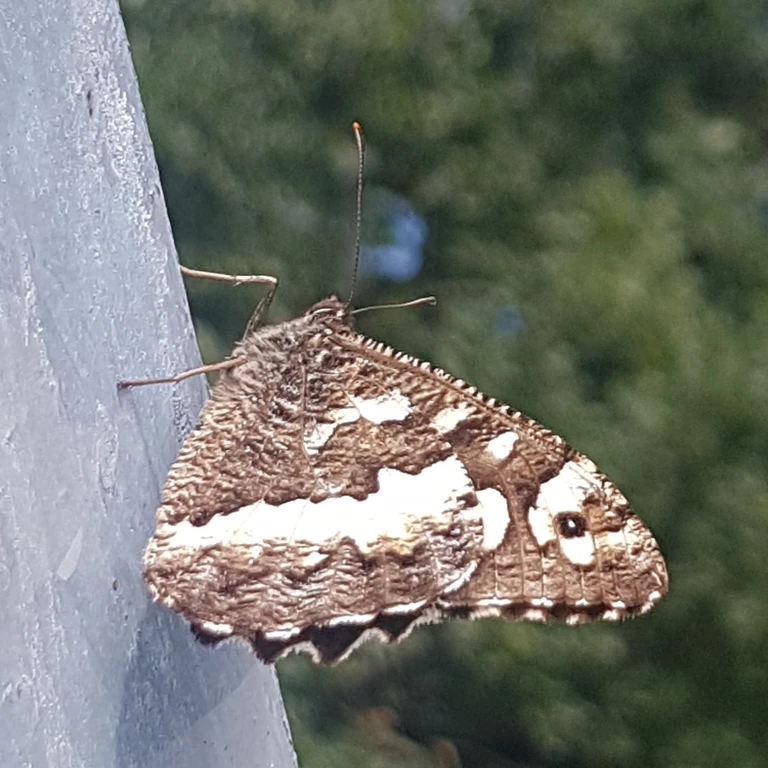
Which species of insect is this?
Brintesia circe
